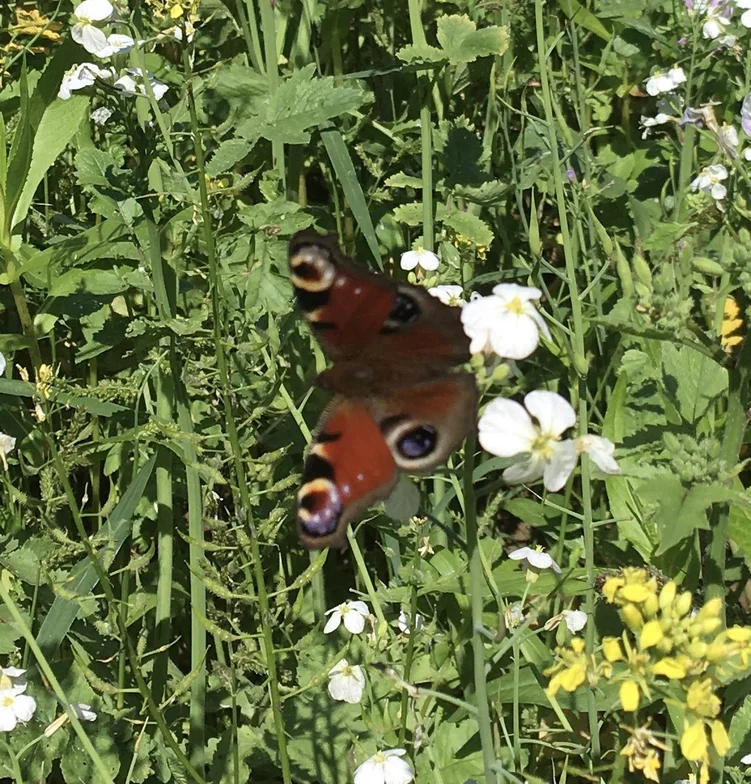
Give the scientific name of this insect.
Aglais io
